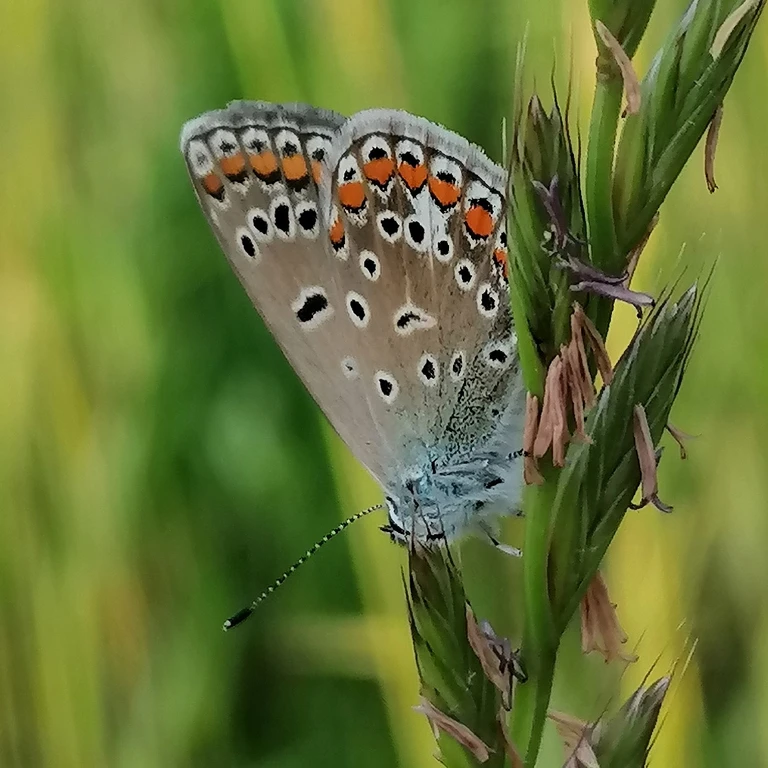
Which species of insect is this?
Polyommatus icarus
